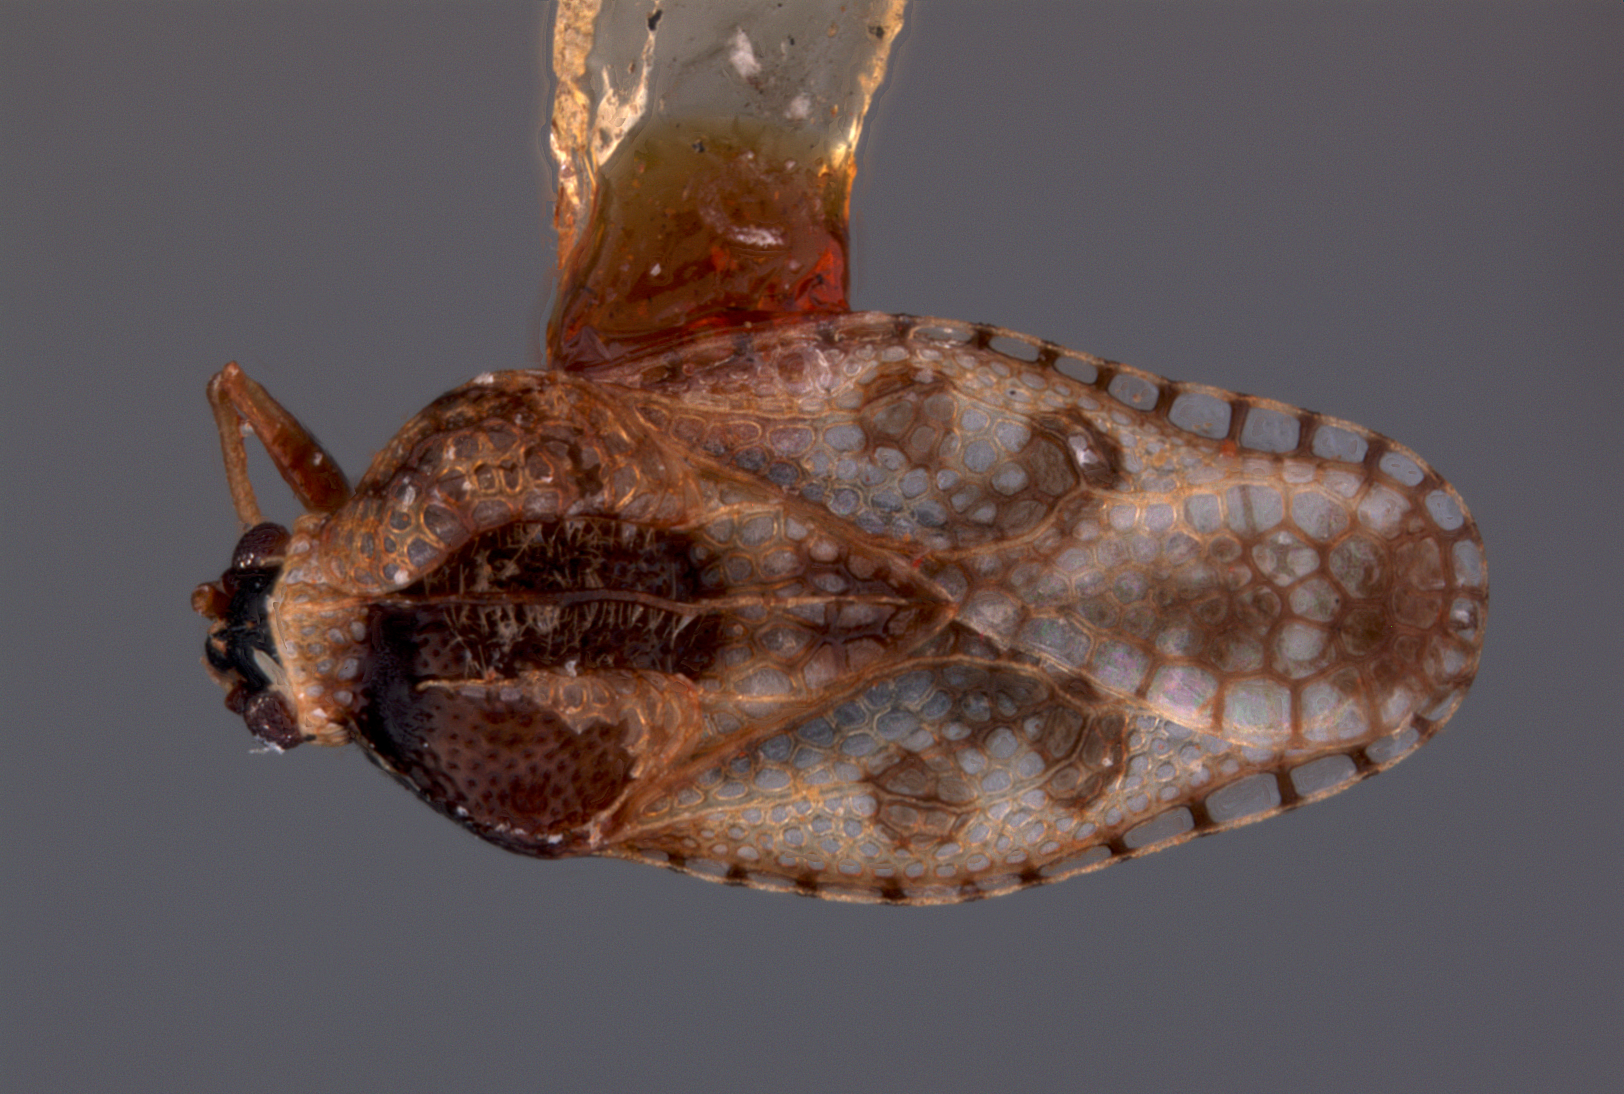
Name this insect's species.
Cochlochila zetana
